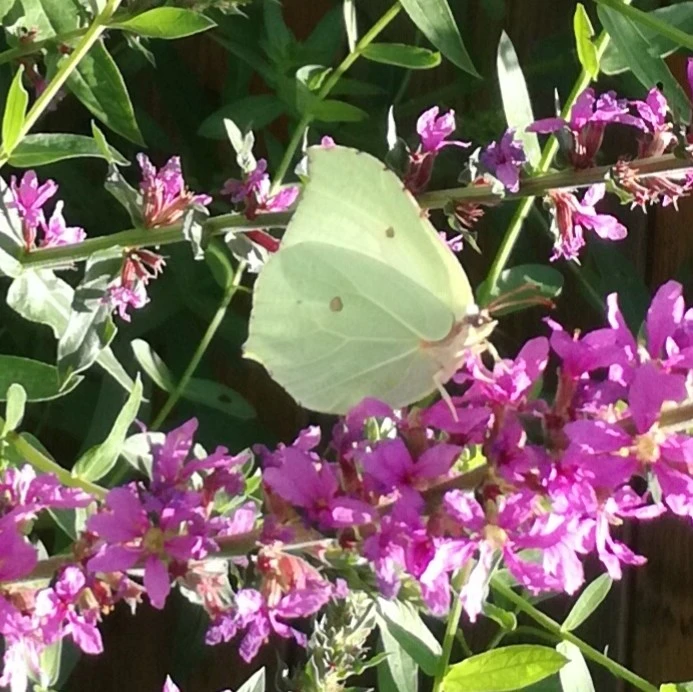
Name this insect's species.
Gonepteryx rhamni
